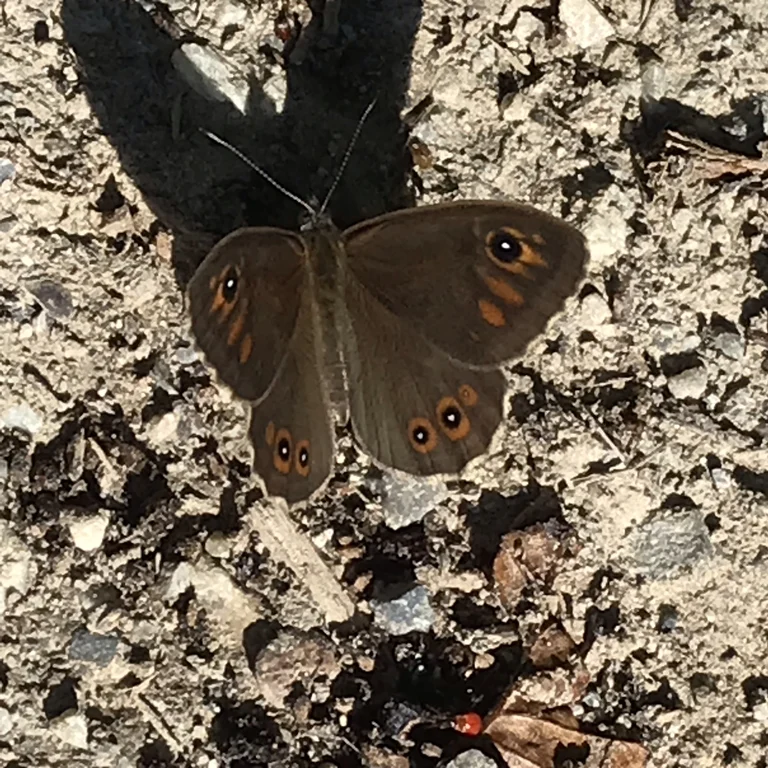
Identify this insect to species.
Lasiommata maera (also Pararge maera)
